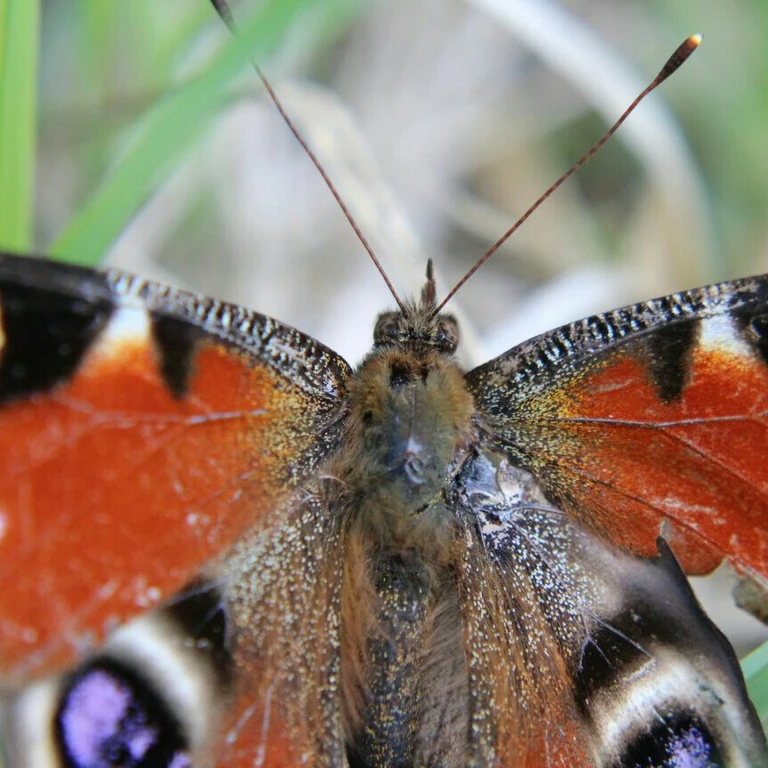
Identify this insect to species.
Aglais io
